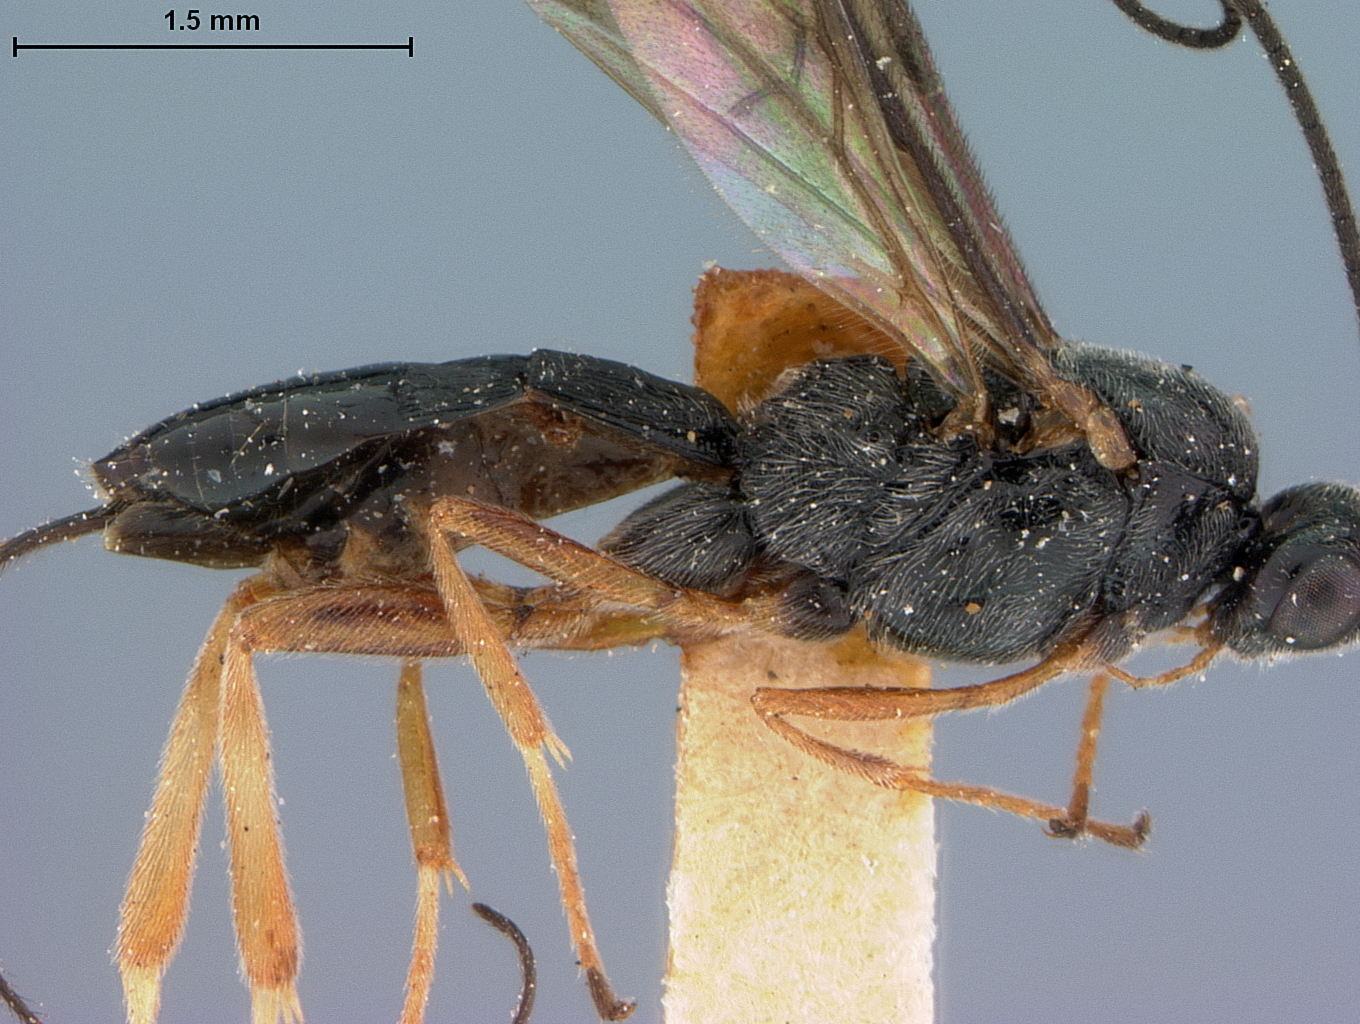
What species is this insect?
Agatha punctatovertex
